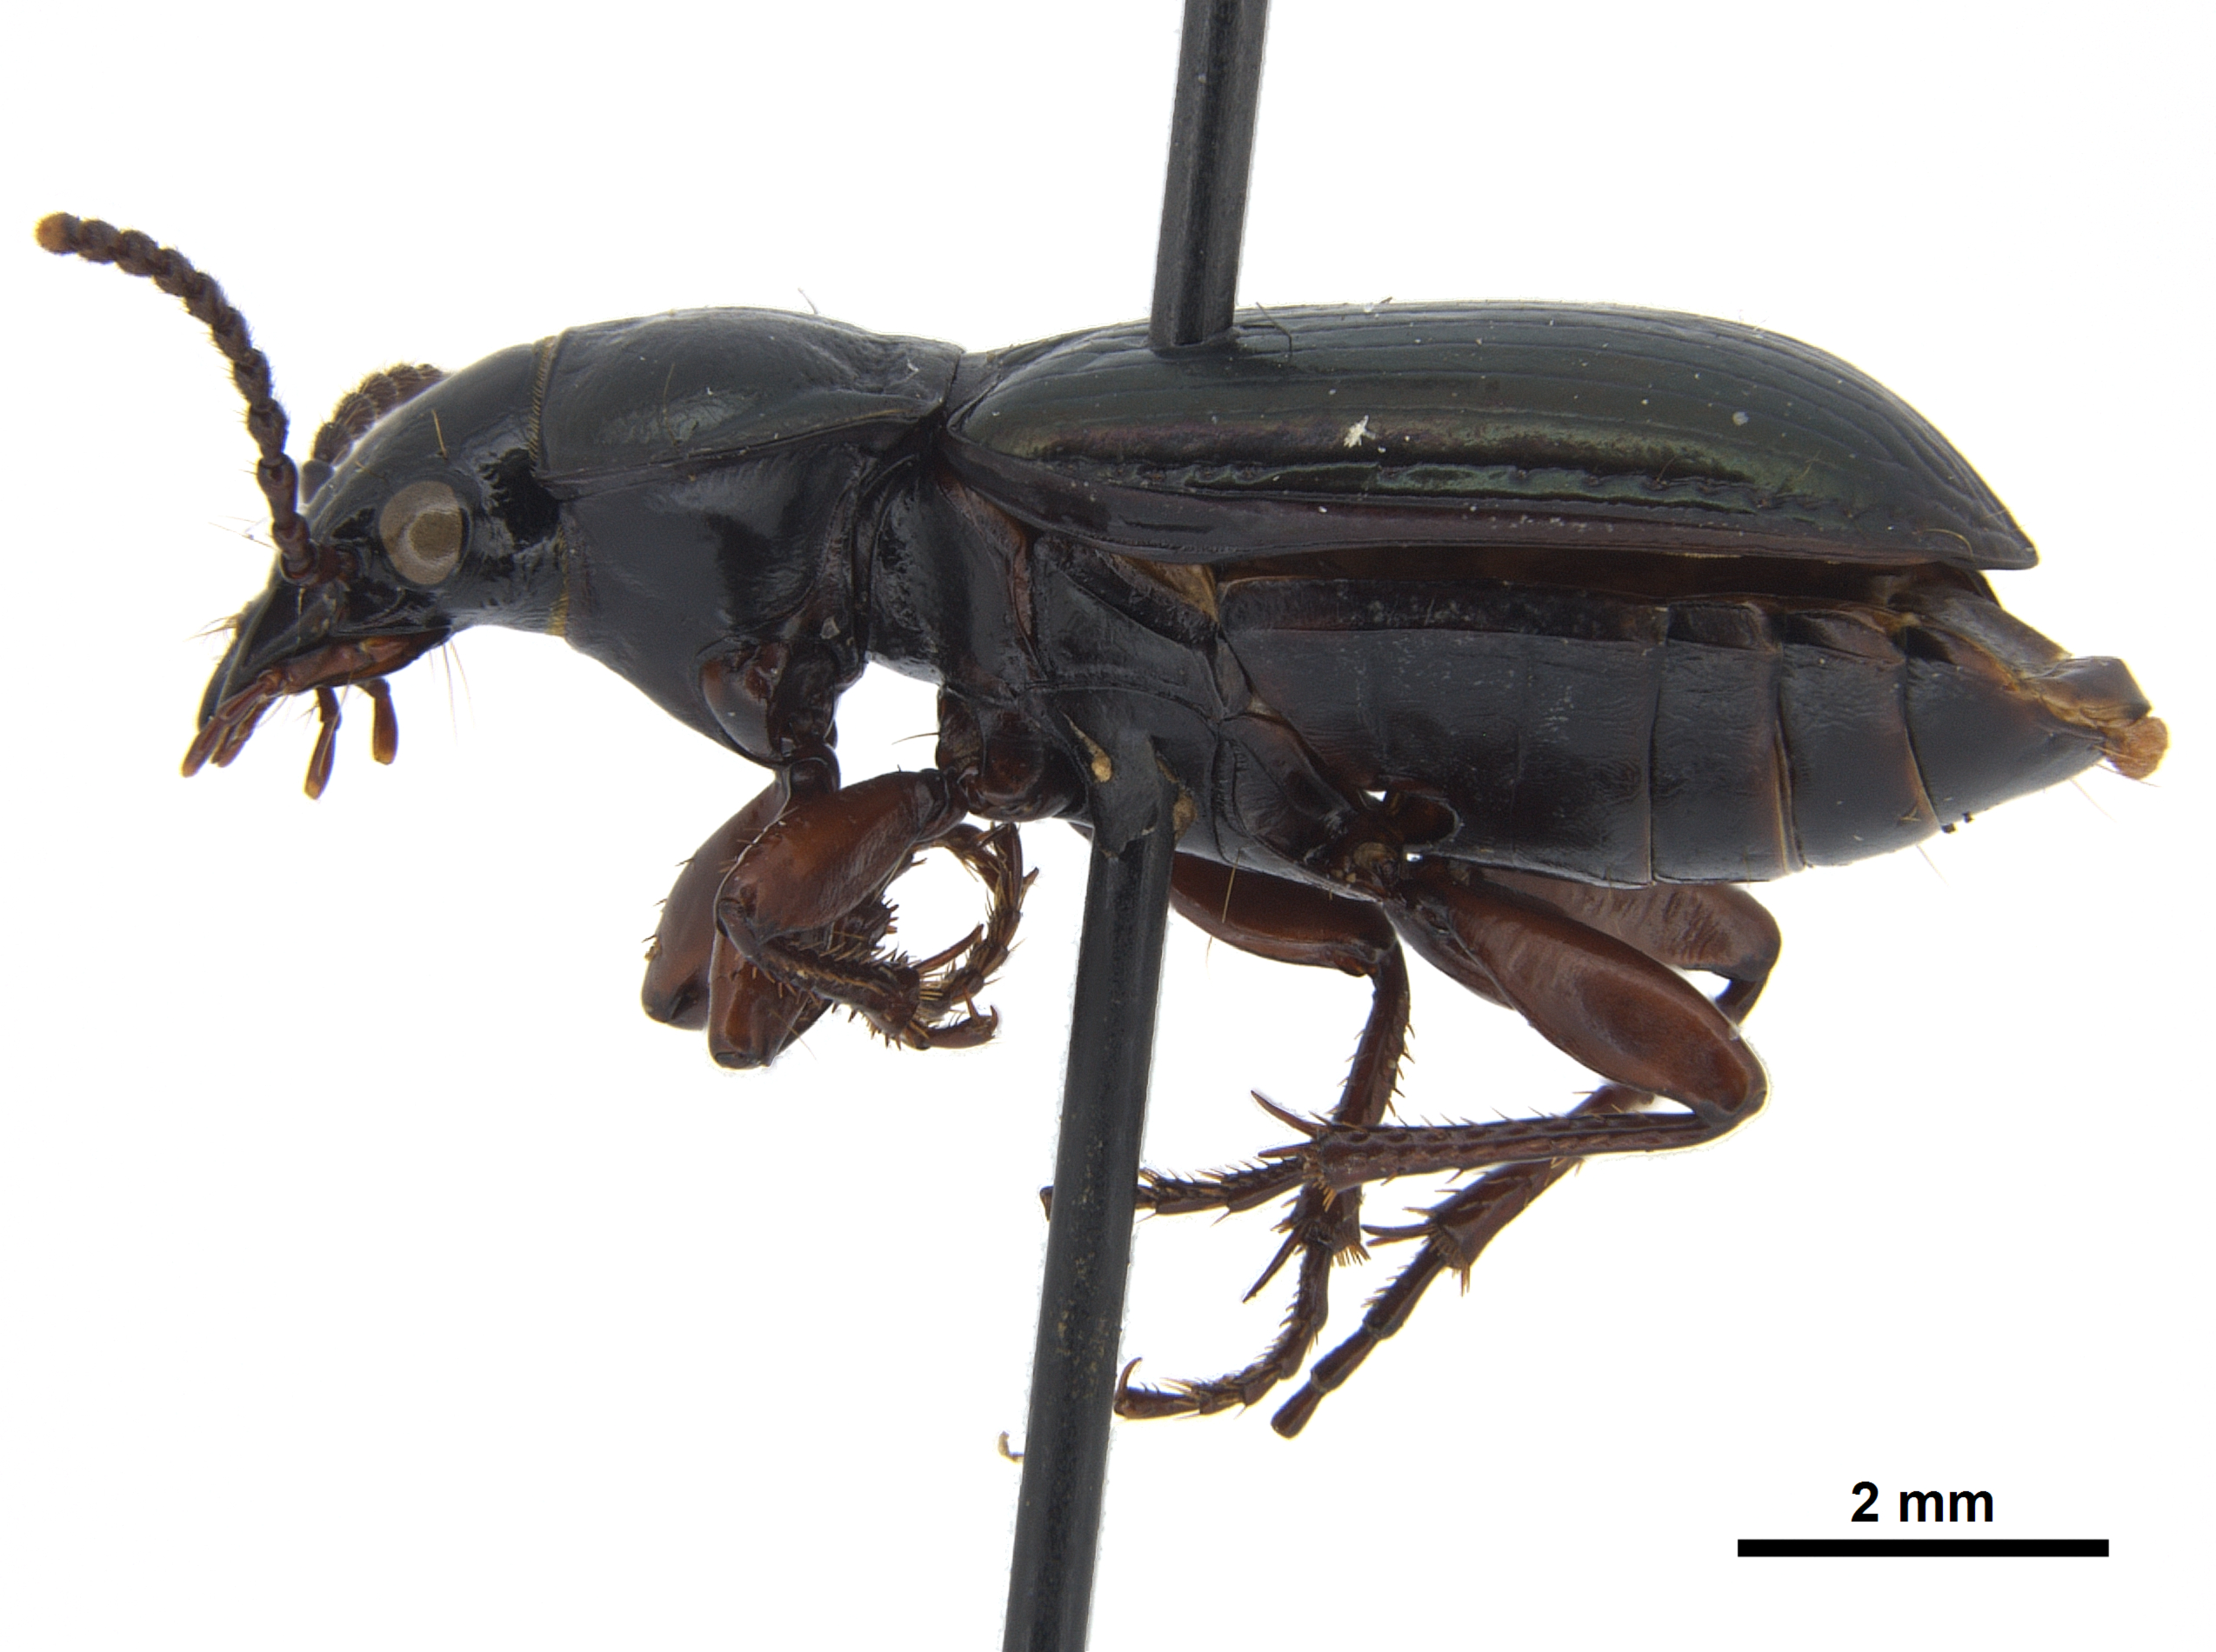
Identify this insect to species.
Stereocerus haematopus
